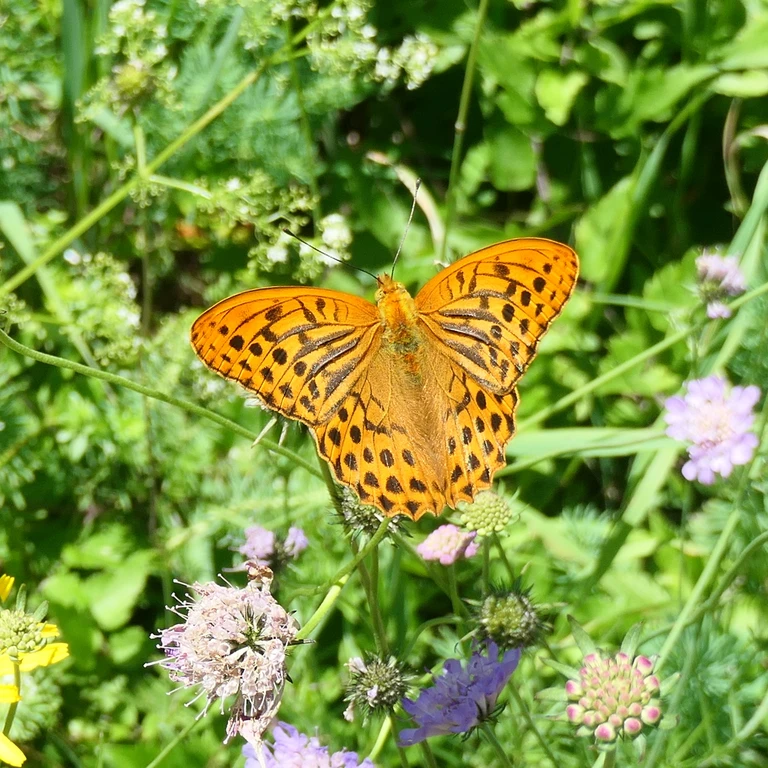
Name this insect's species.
Argynnis paphia
